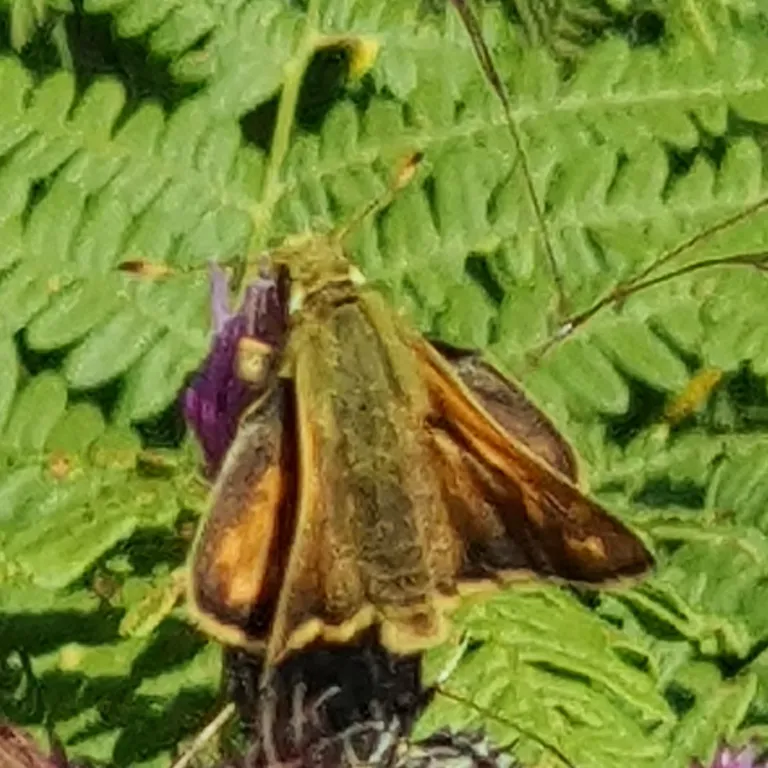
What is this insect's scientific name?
Ochlodes sylvanus (also Ochlodes venata)
